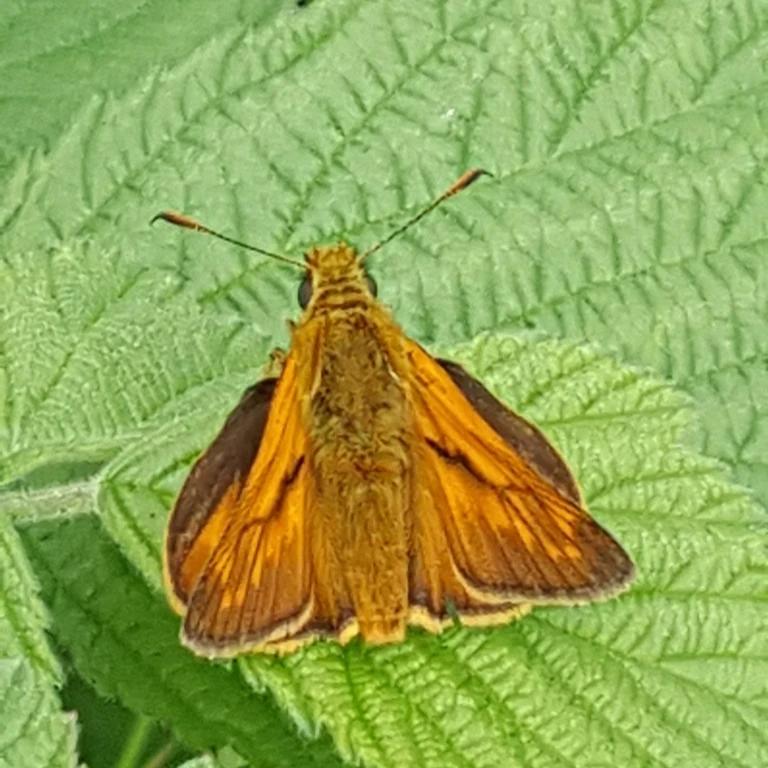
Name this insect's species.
Ochlodes sylvanus (also Ochlodes venata)
